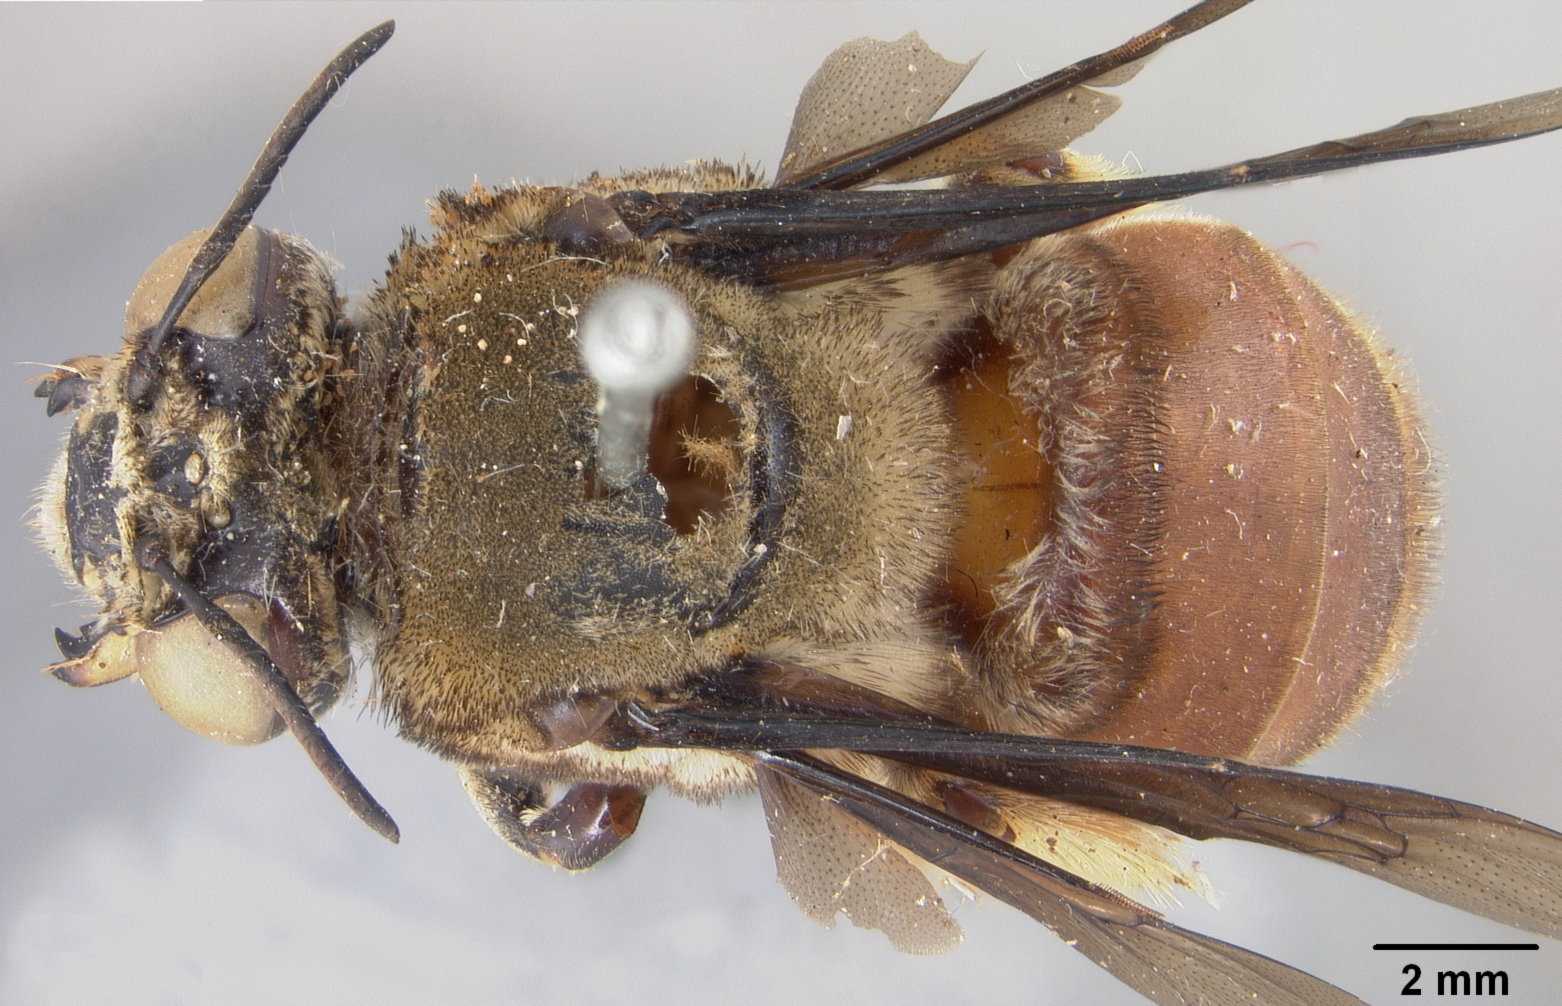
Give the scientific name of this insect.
Centris friesei
